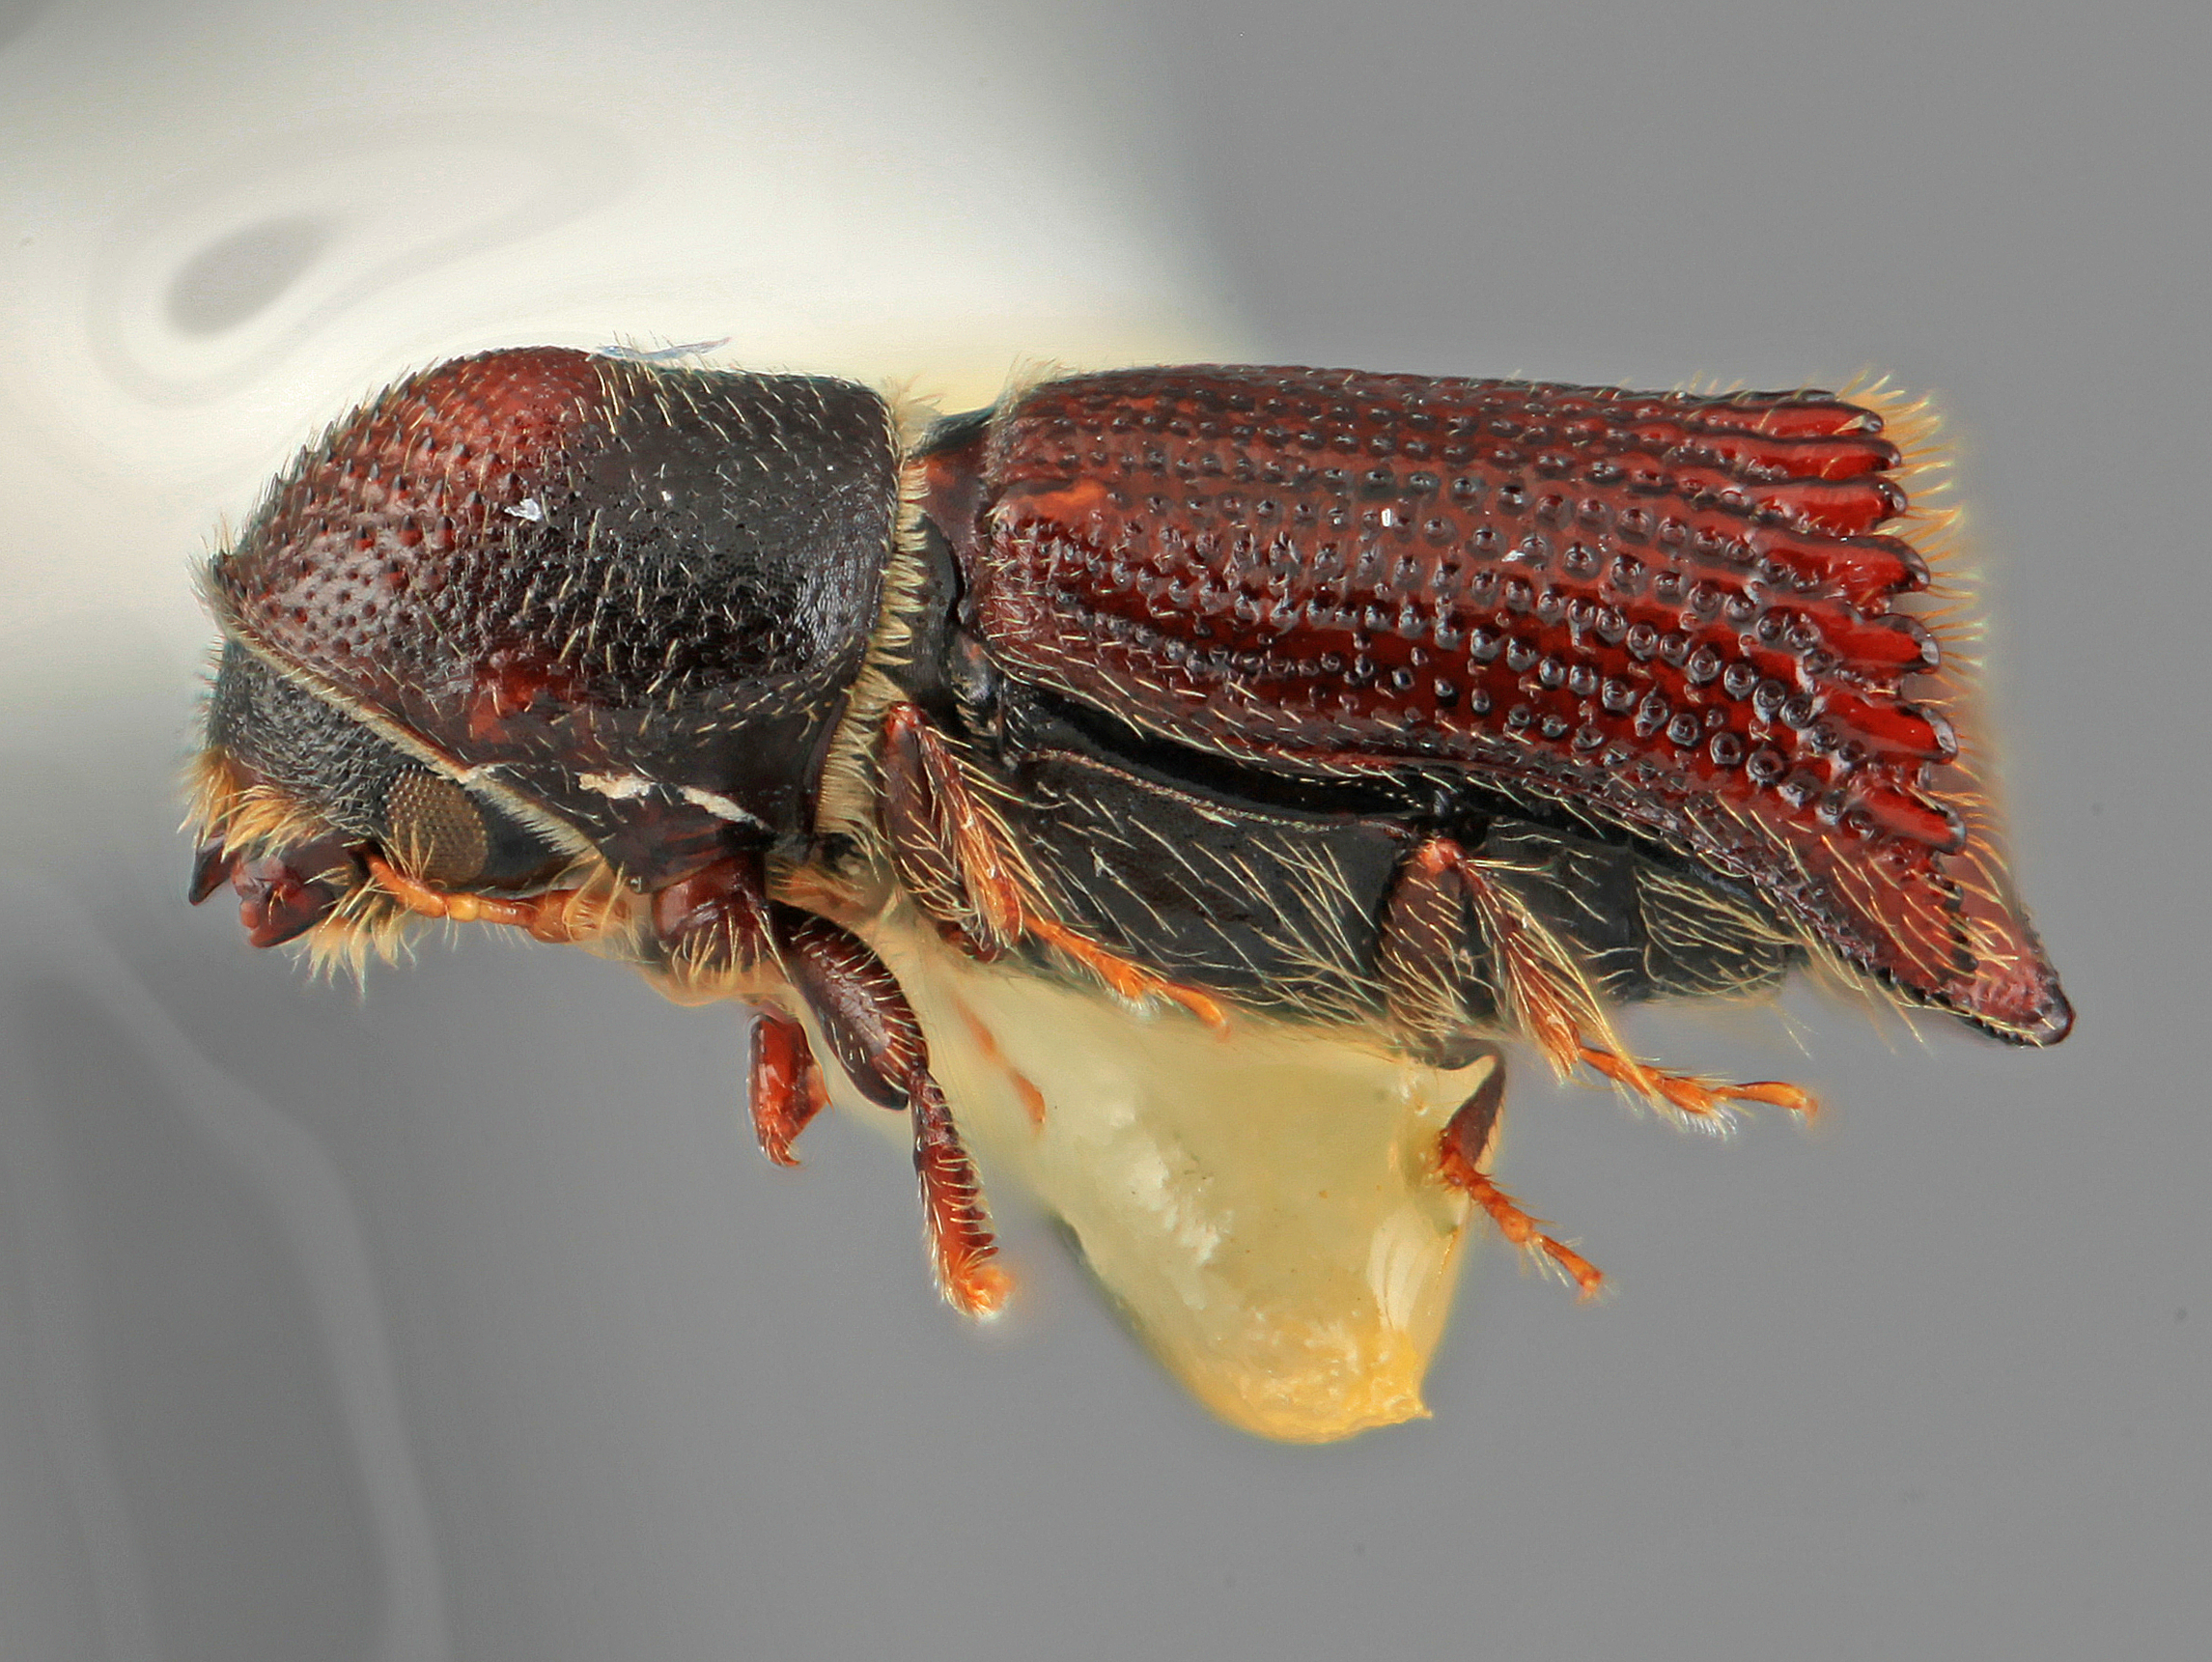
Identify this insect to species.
Hylocurus clarki
